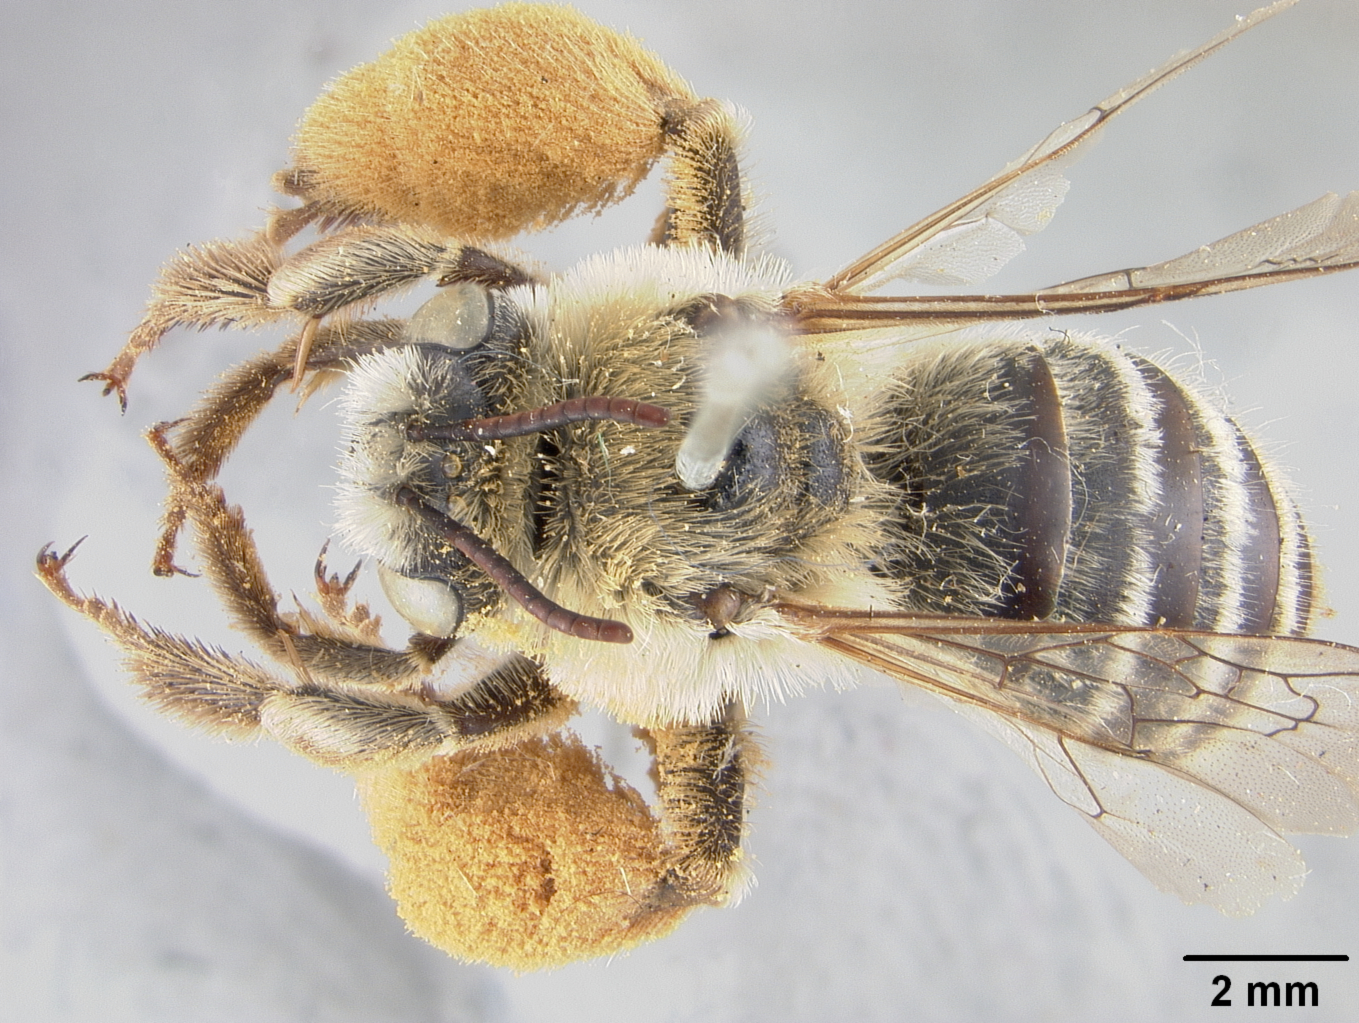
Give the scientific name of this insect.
Melissodes blakei
